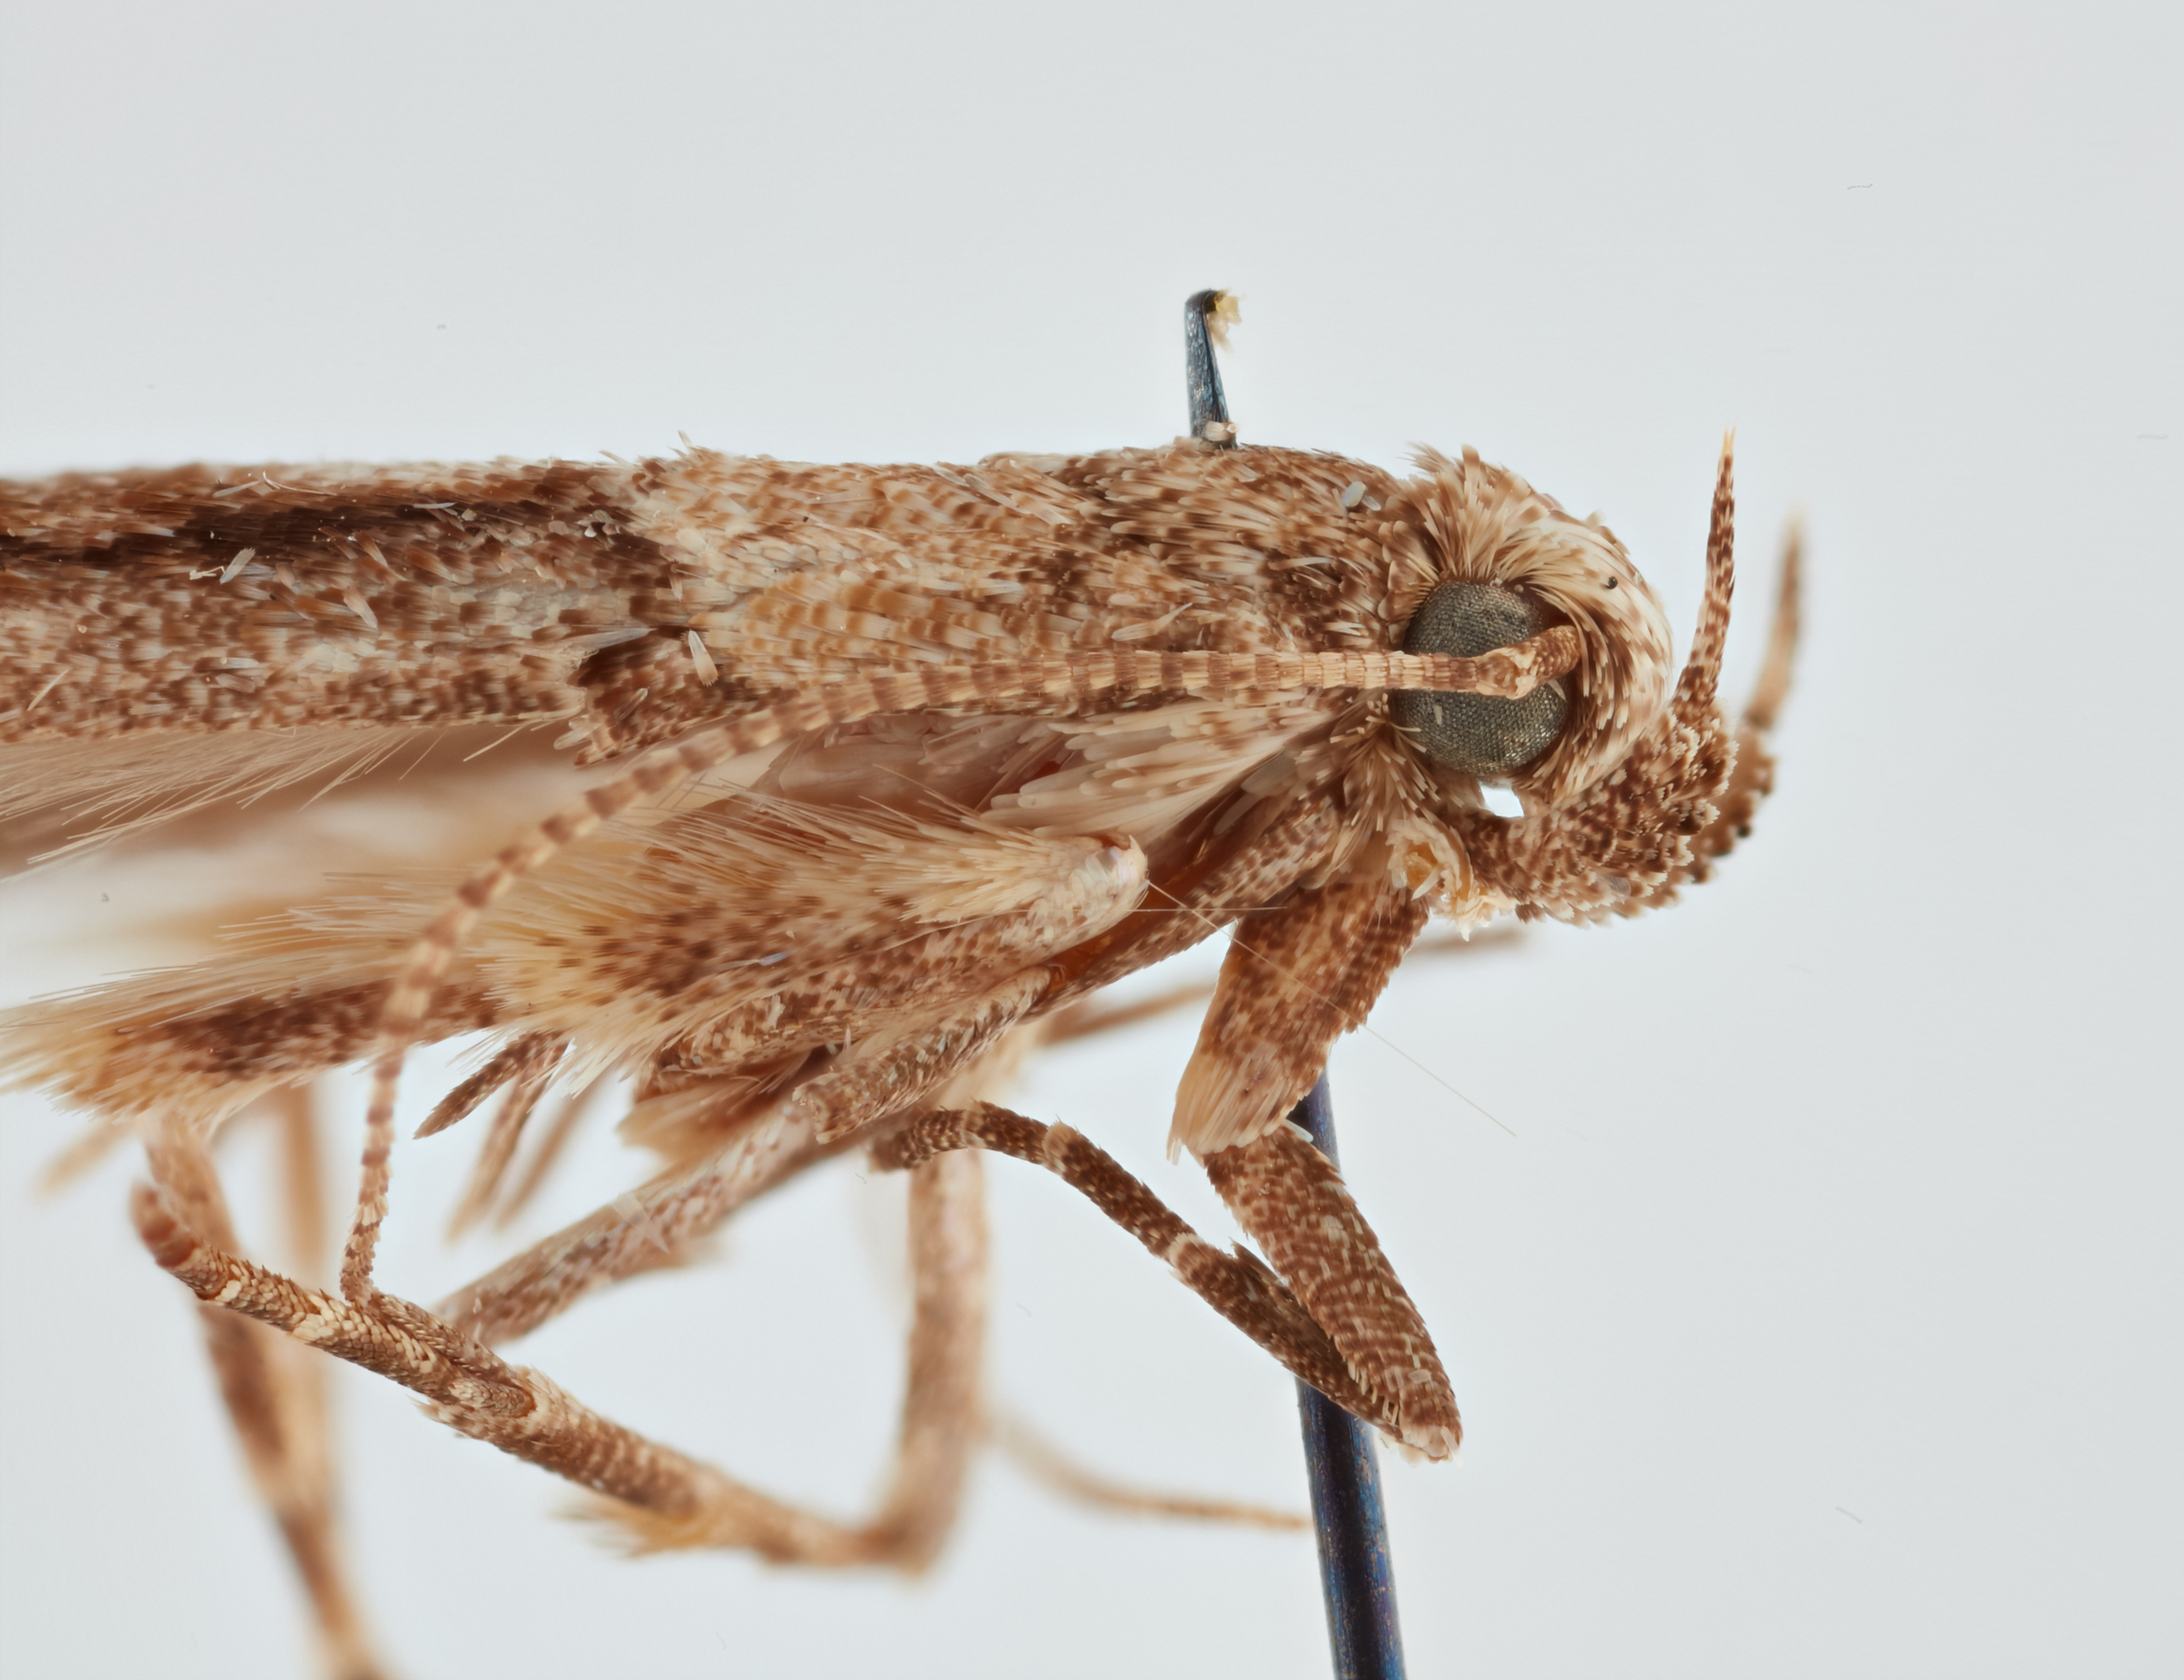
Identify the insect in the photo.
Symmetrischema tangolias
